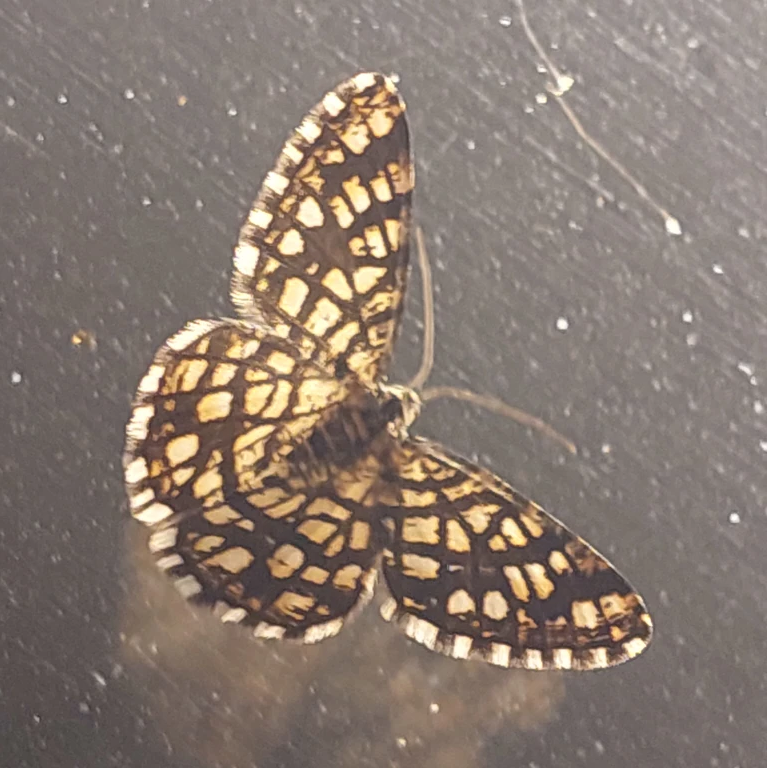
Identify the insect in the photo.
Chiasmia clathrata
